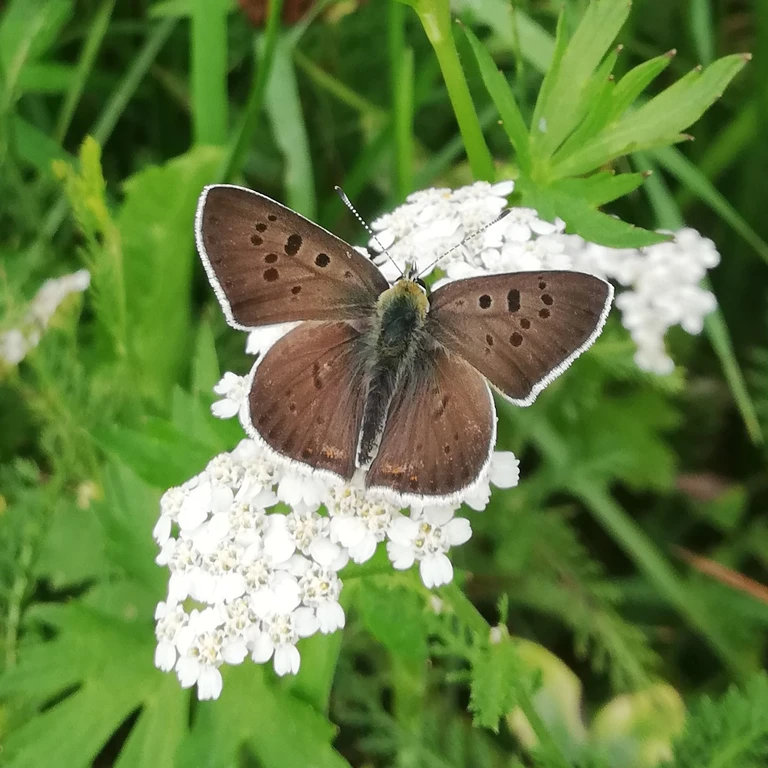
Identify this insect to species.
Lycaena tityrus (also Loweia tityrus)
